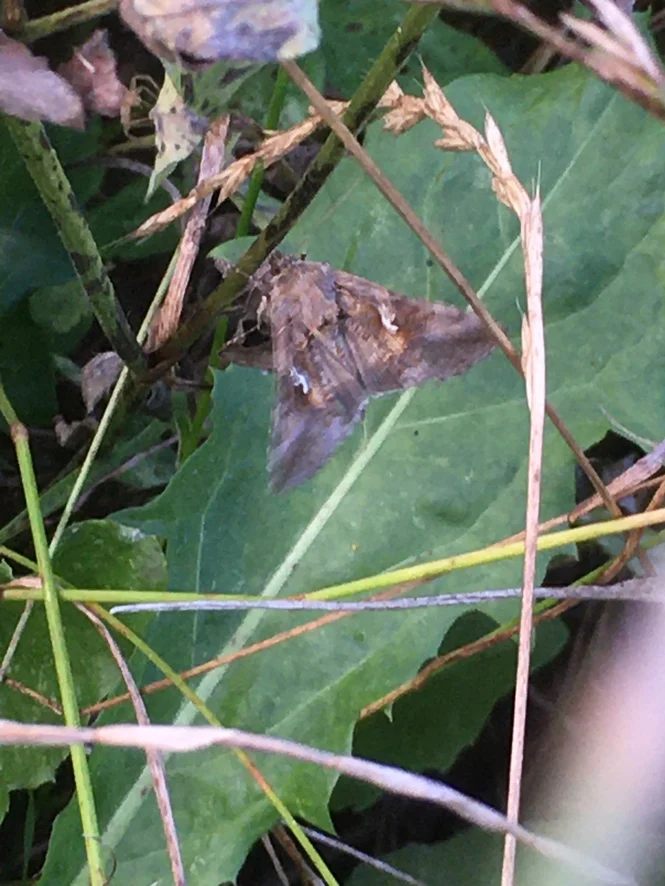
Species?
Autographa gamma
